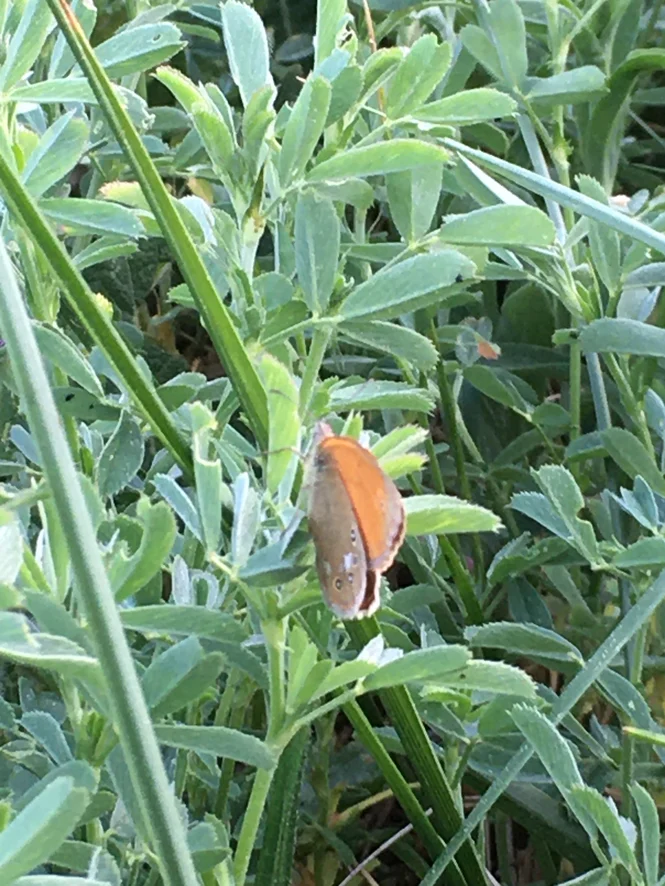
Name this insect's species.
Coenonympha glycerion (also Coenonympha iphis)
